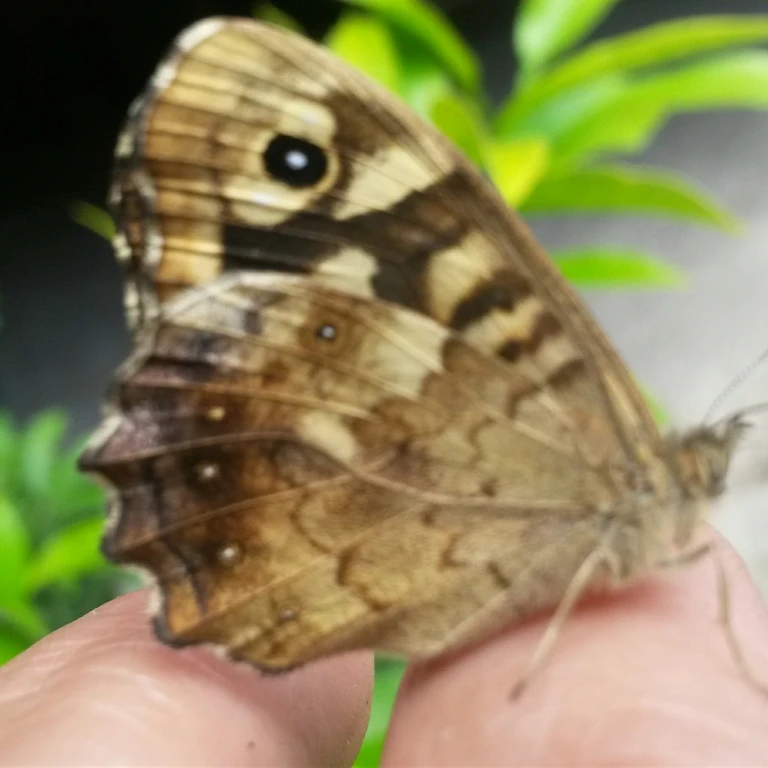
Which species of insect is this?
Pararge aegeria
